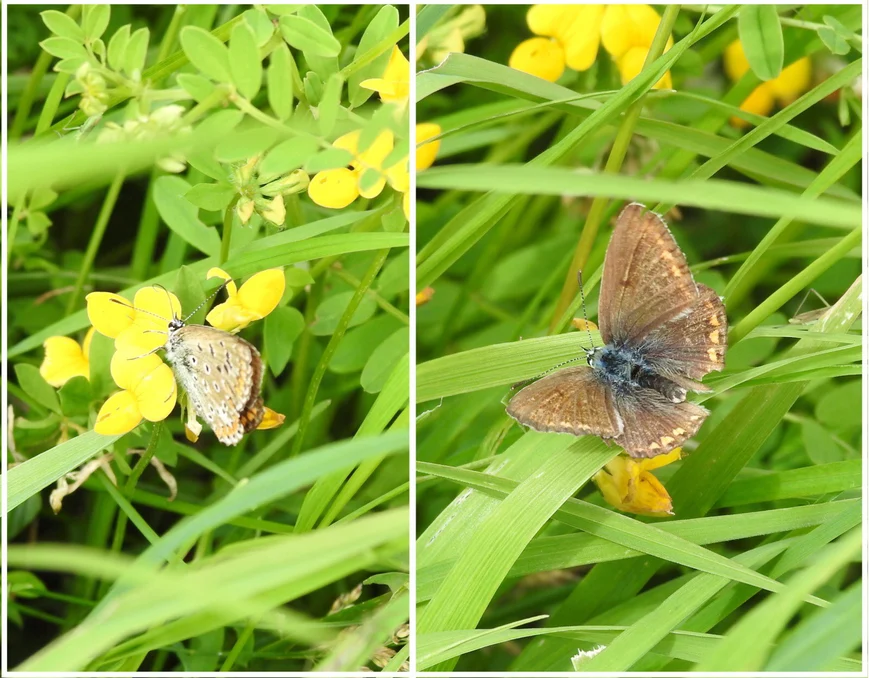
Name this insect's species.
Polyommatus icarus
